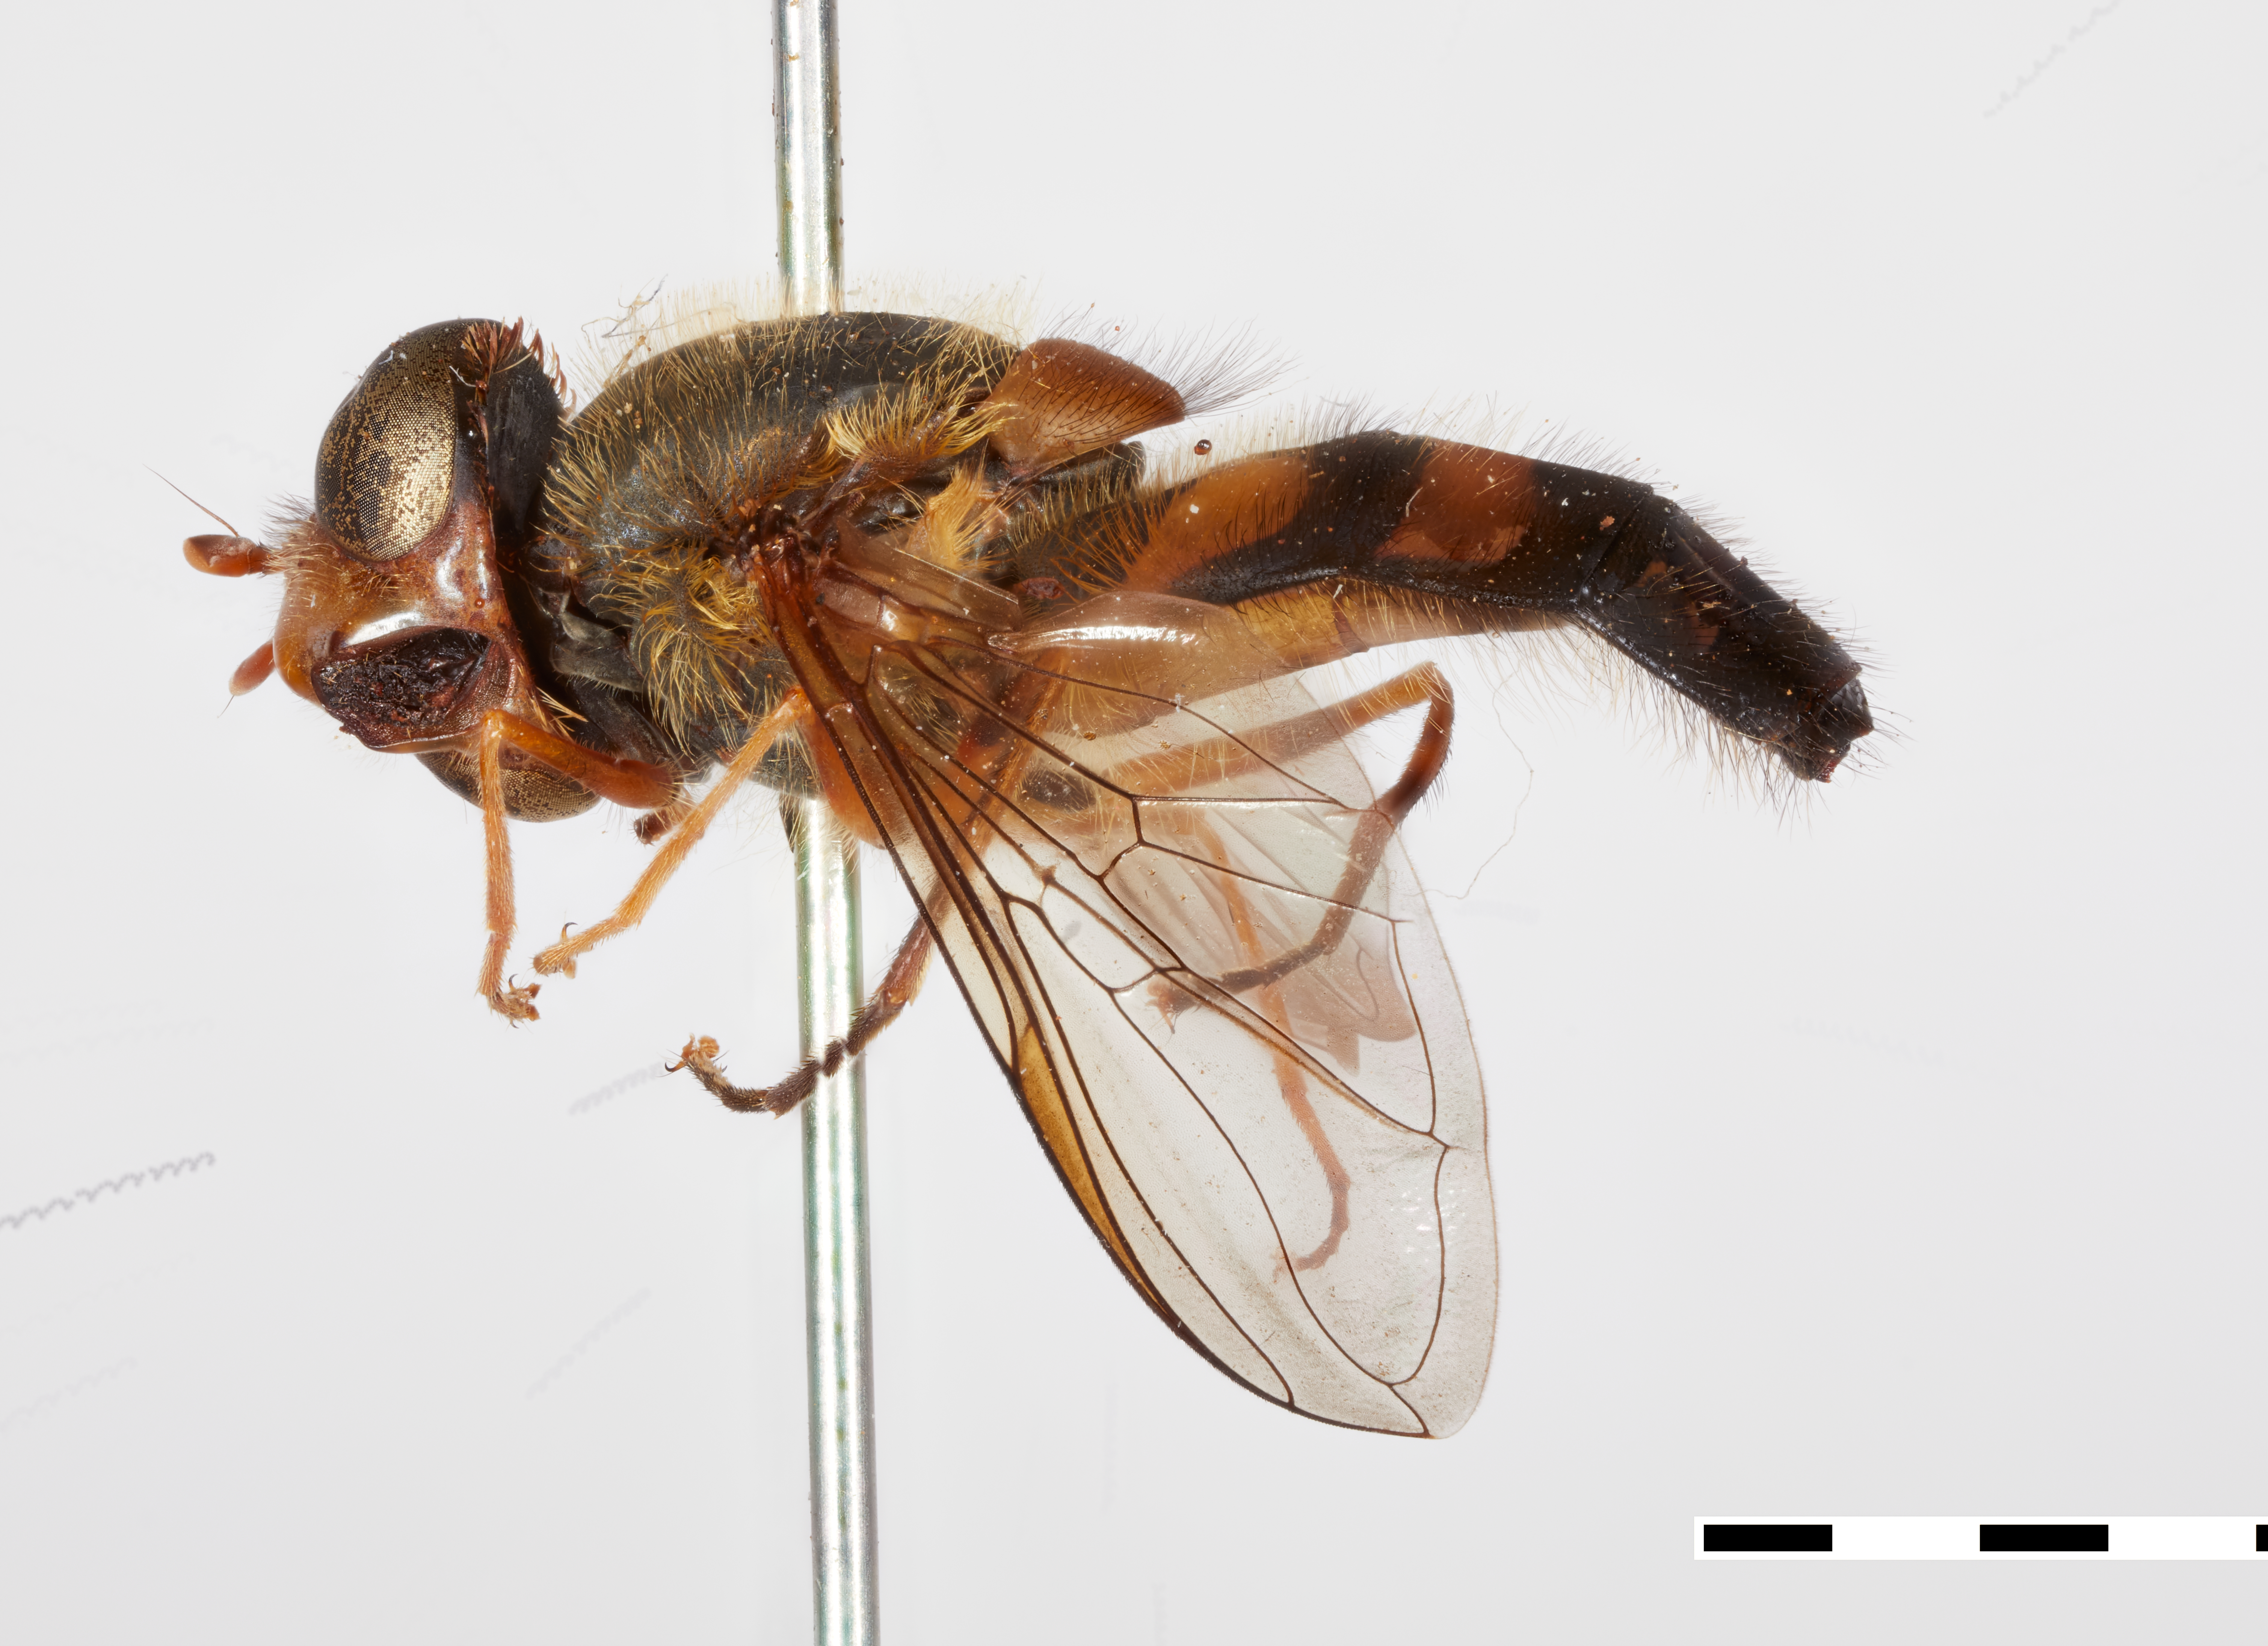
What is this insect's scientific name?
Syrphus dalhousiae
